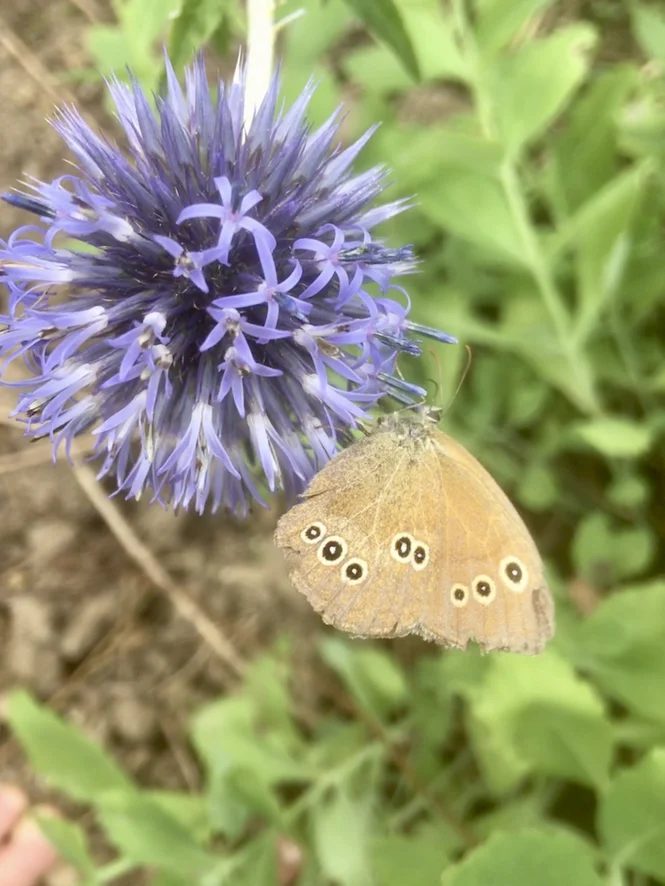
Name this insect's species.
Aphantopus hyperantus
